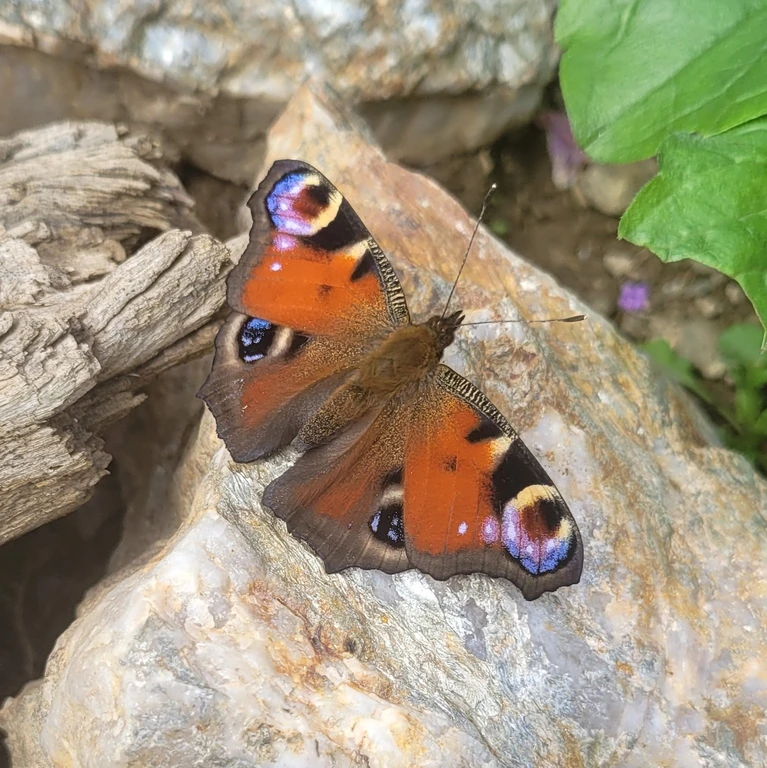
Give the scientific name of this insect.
Aglais io
